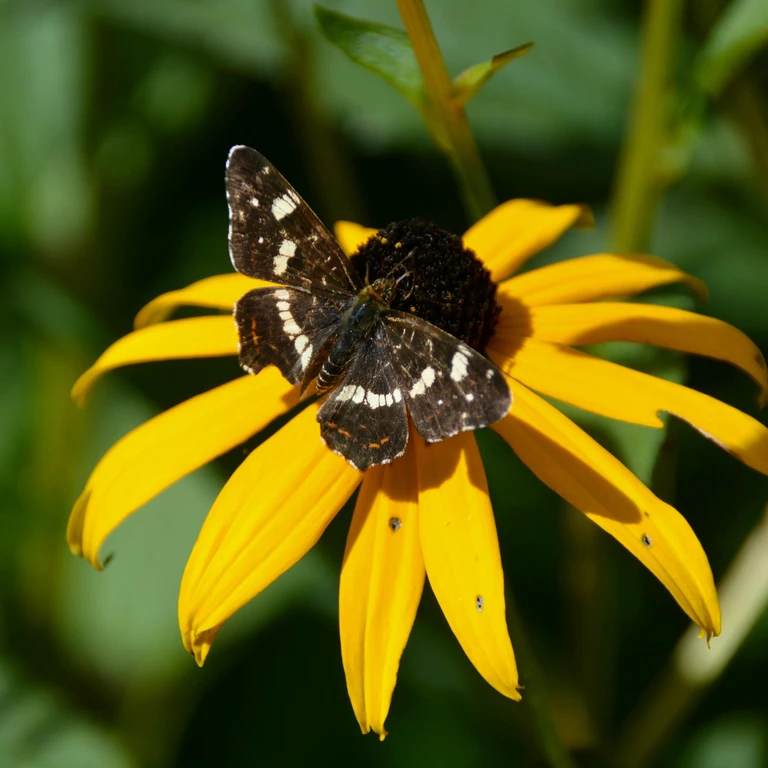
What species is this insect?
Araschnia levana
